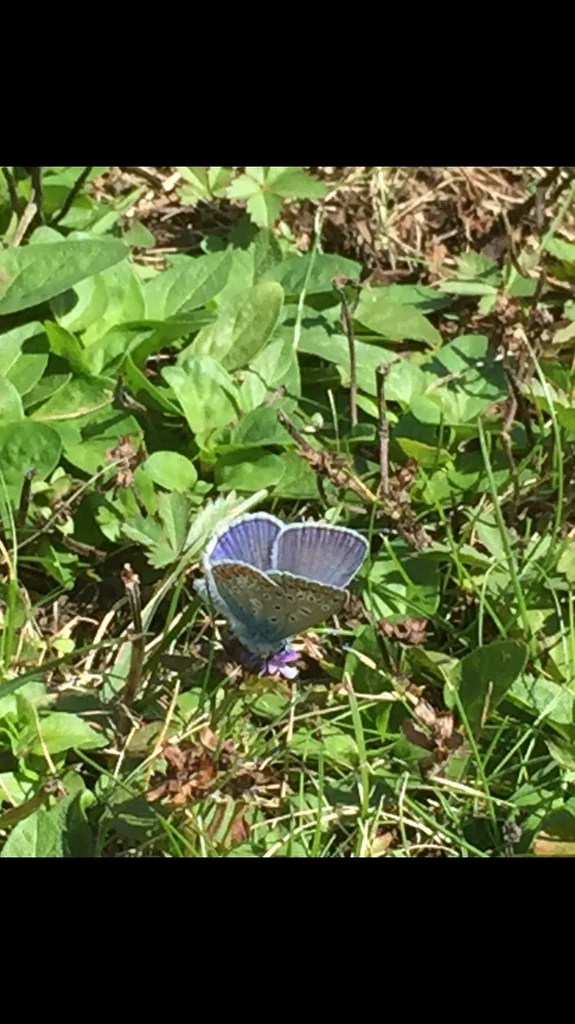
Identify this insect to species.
Polyommatus icarus
